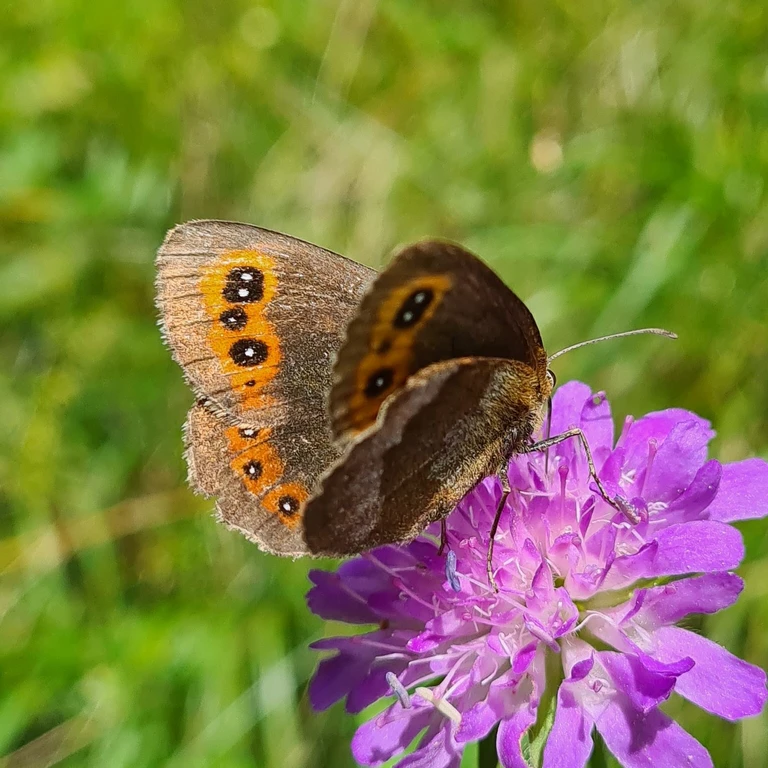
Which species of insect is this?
Erebia aethiops
